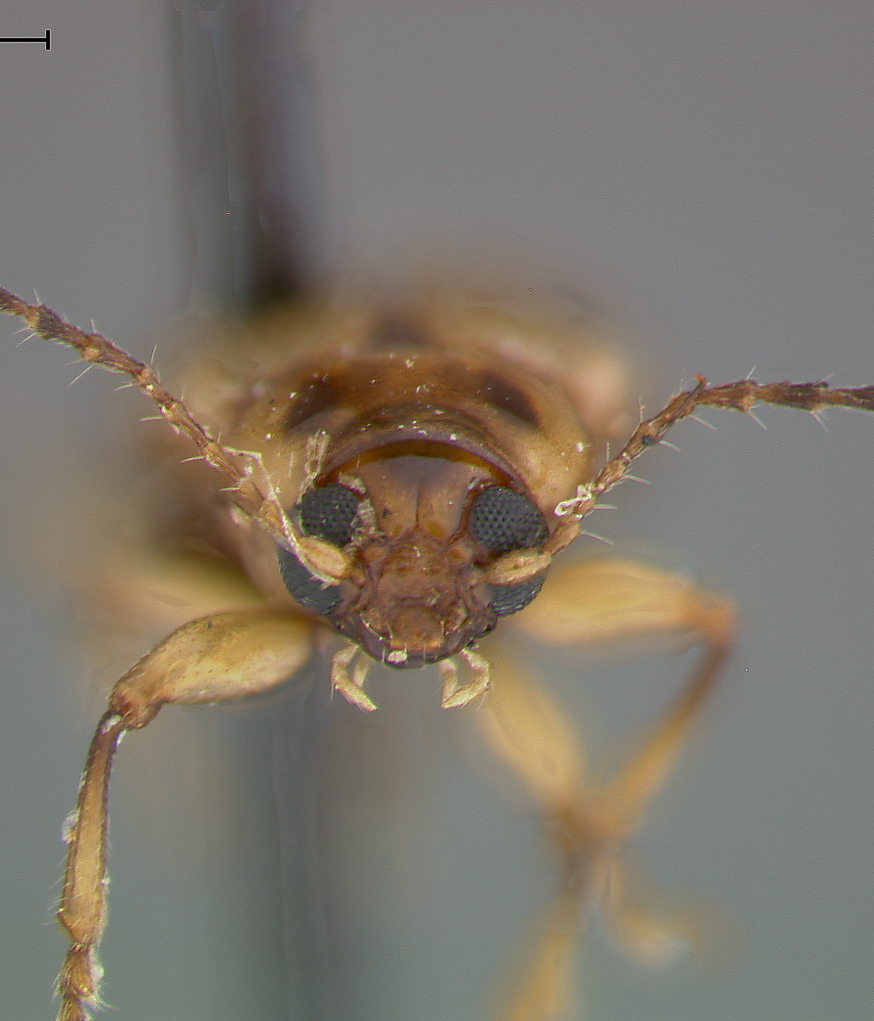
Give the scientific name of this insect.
Metachroma maniocae
